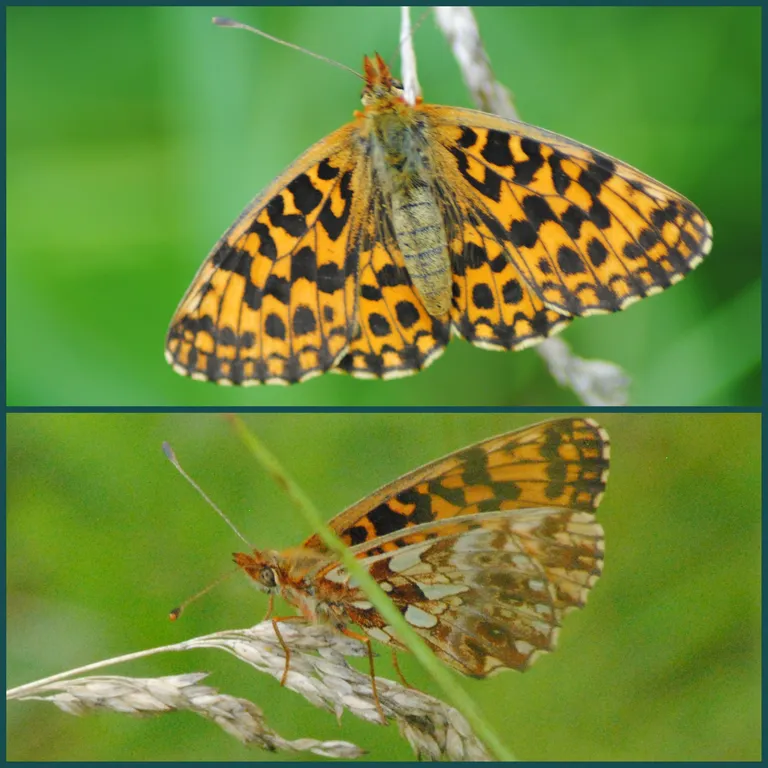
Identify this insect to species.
Boloria dia
